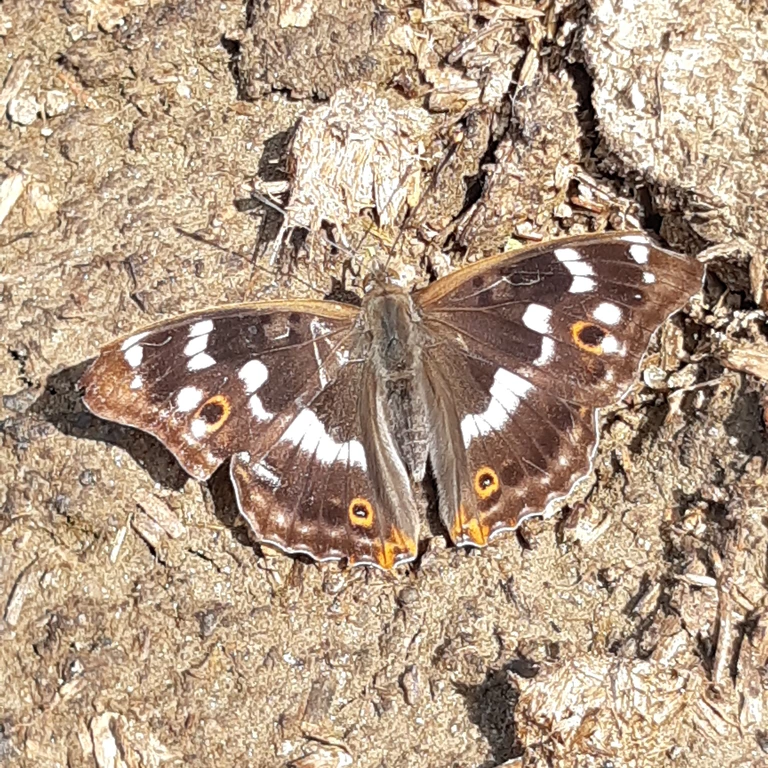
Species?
Apatura ilia
